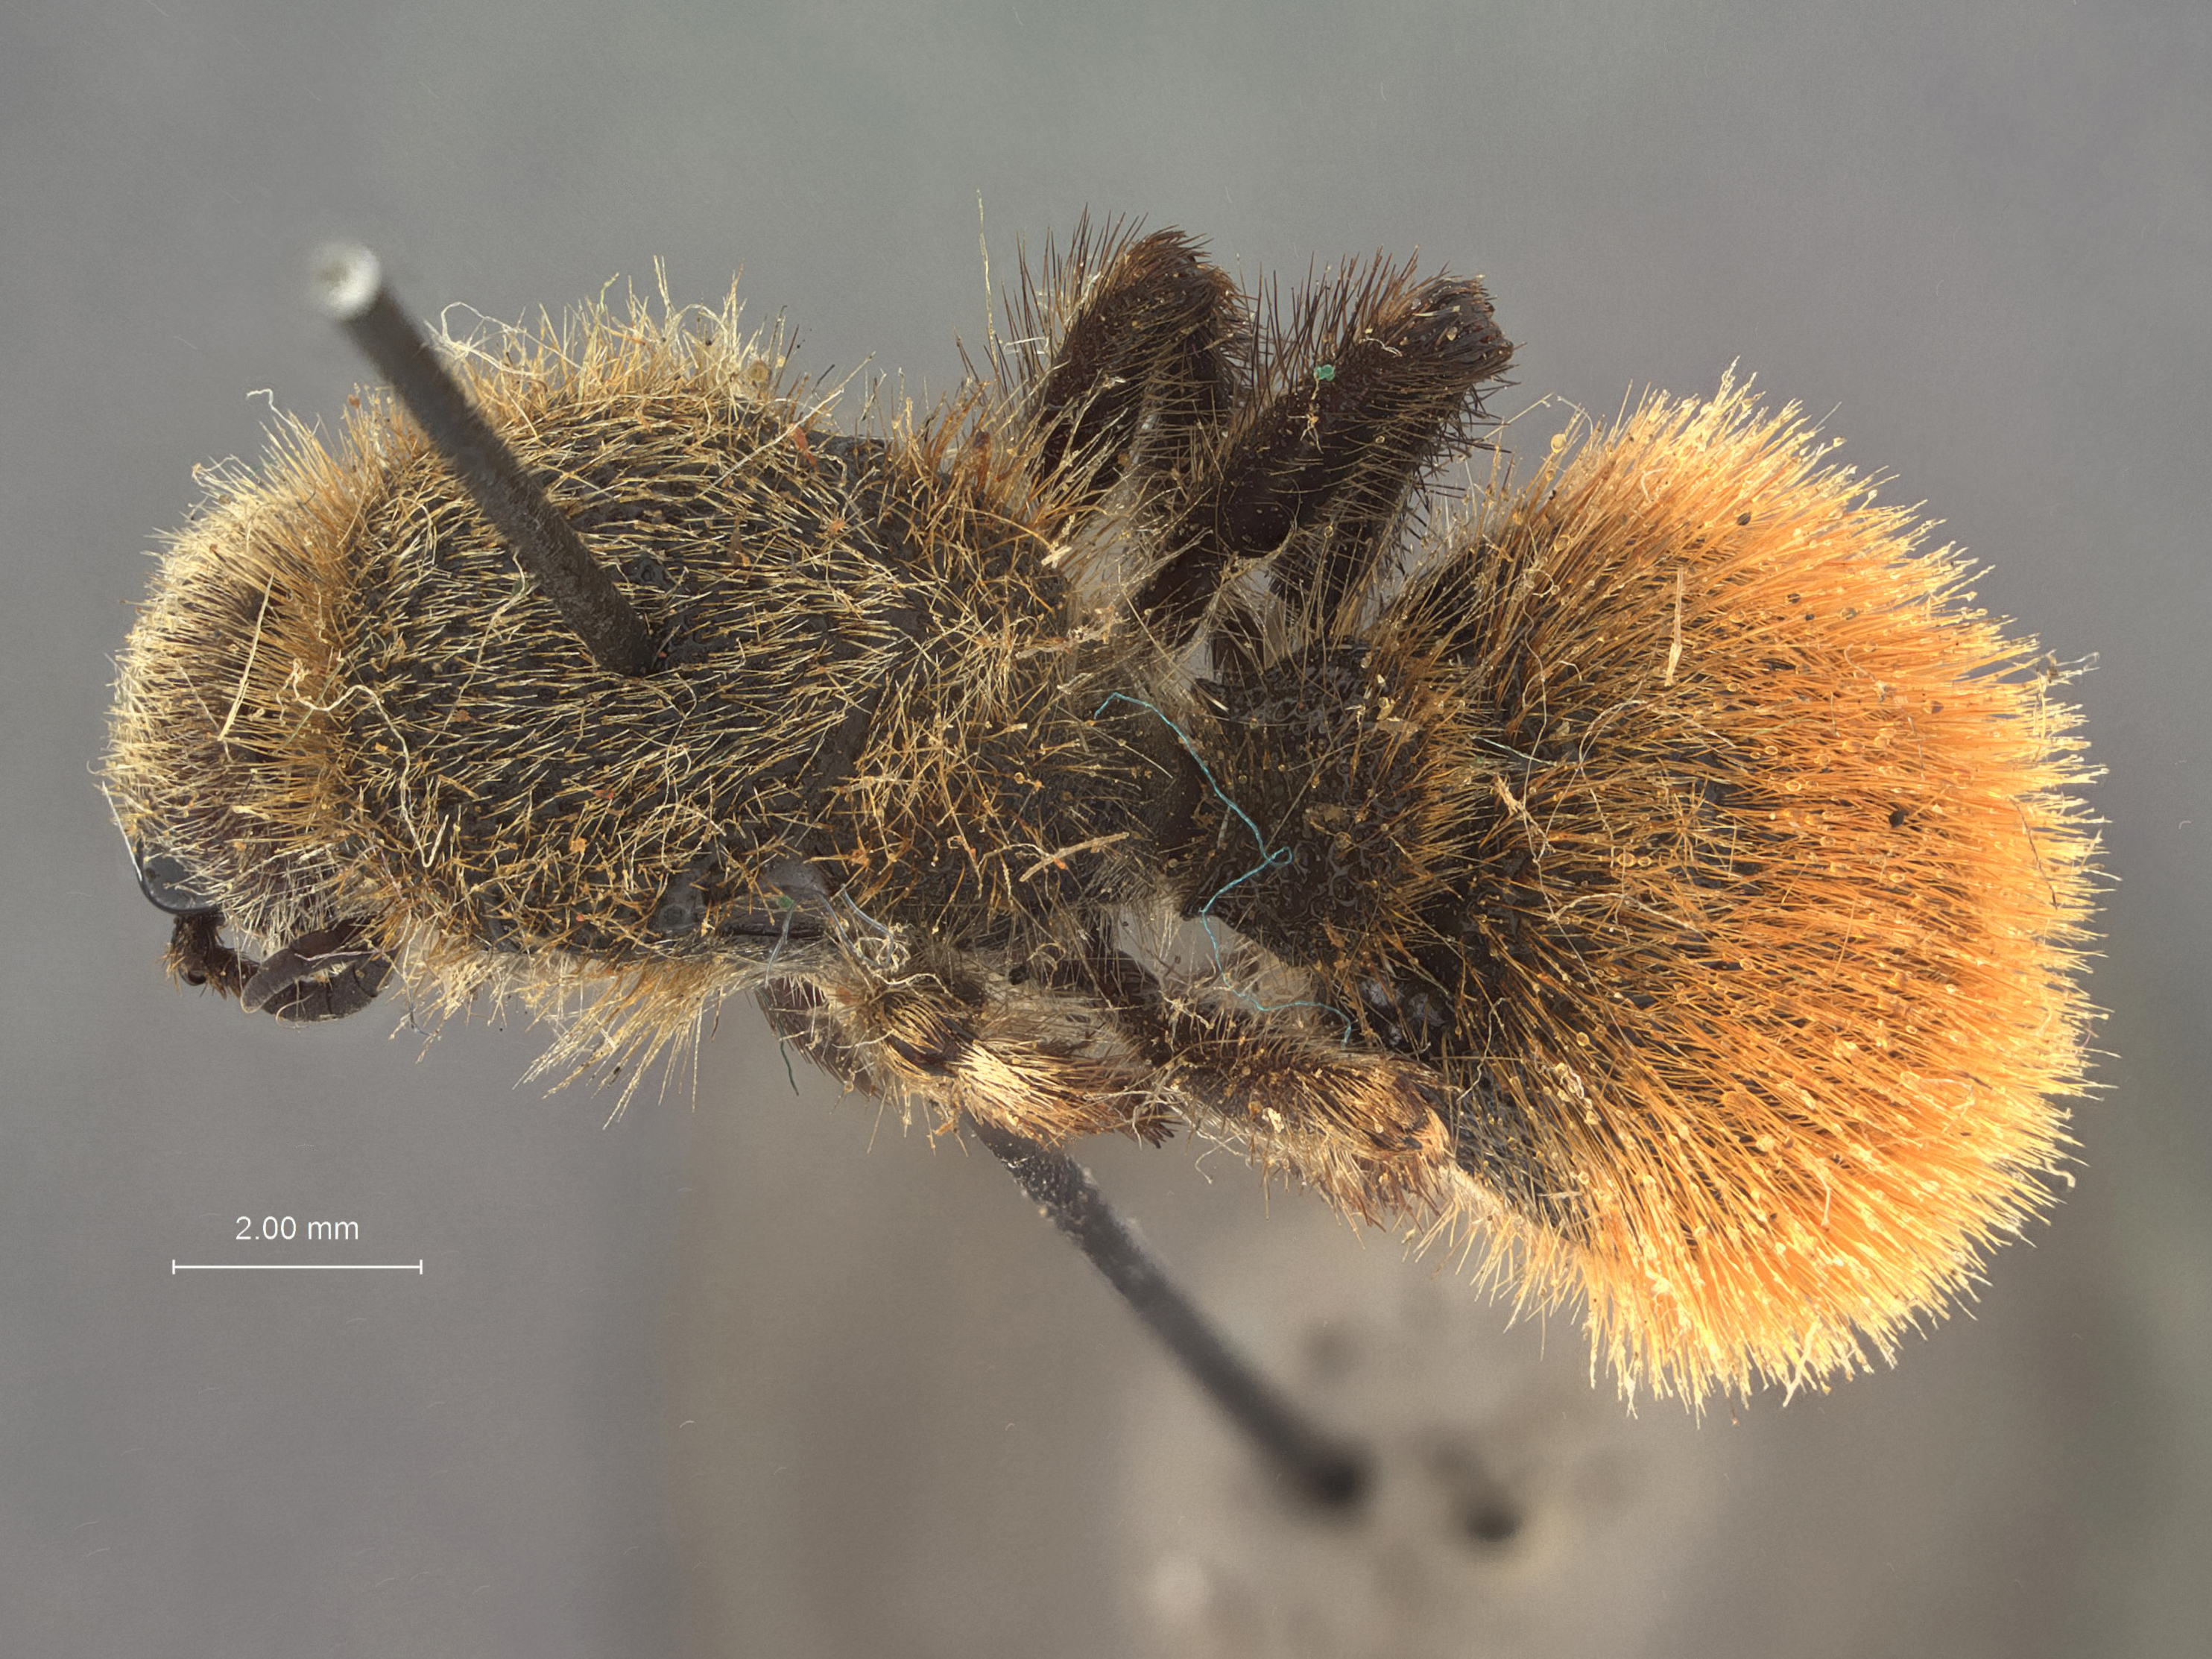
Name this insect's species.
Dasymutilla hispidaria
